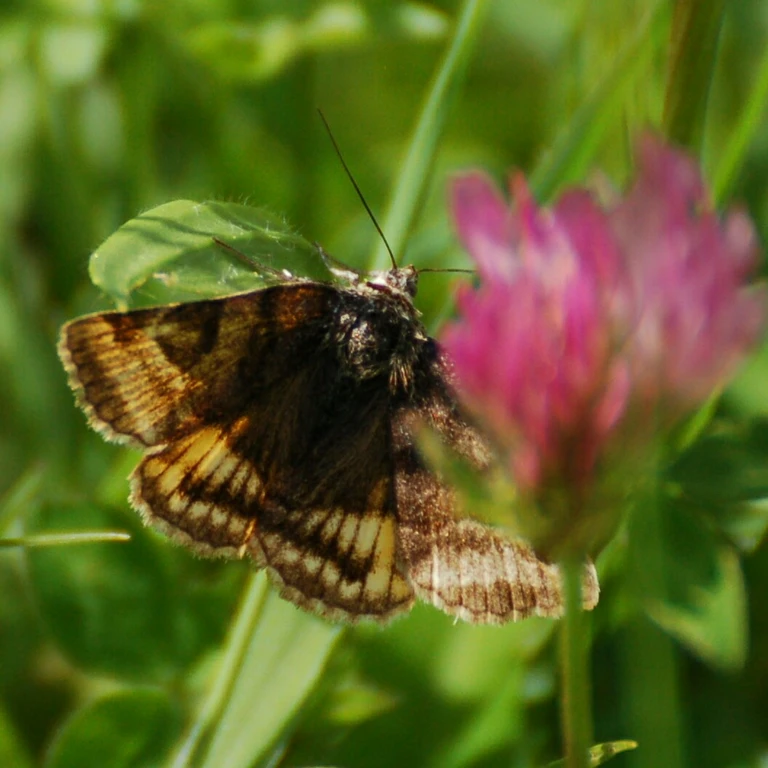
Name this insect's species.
Euclidia glyphica
